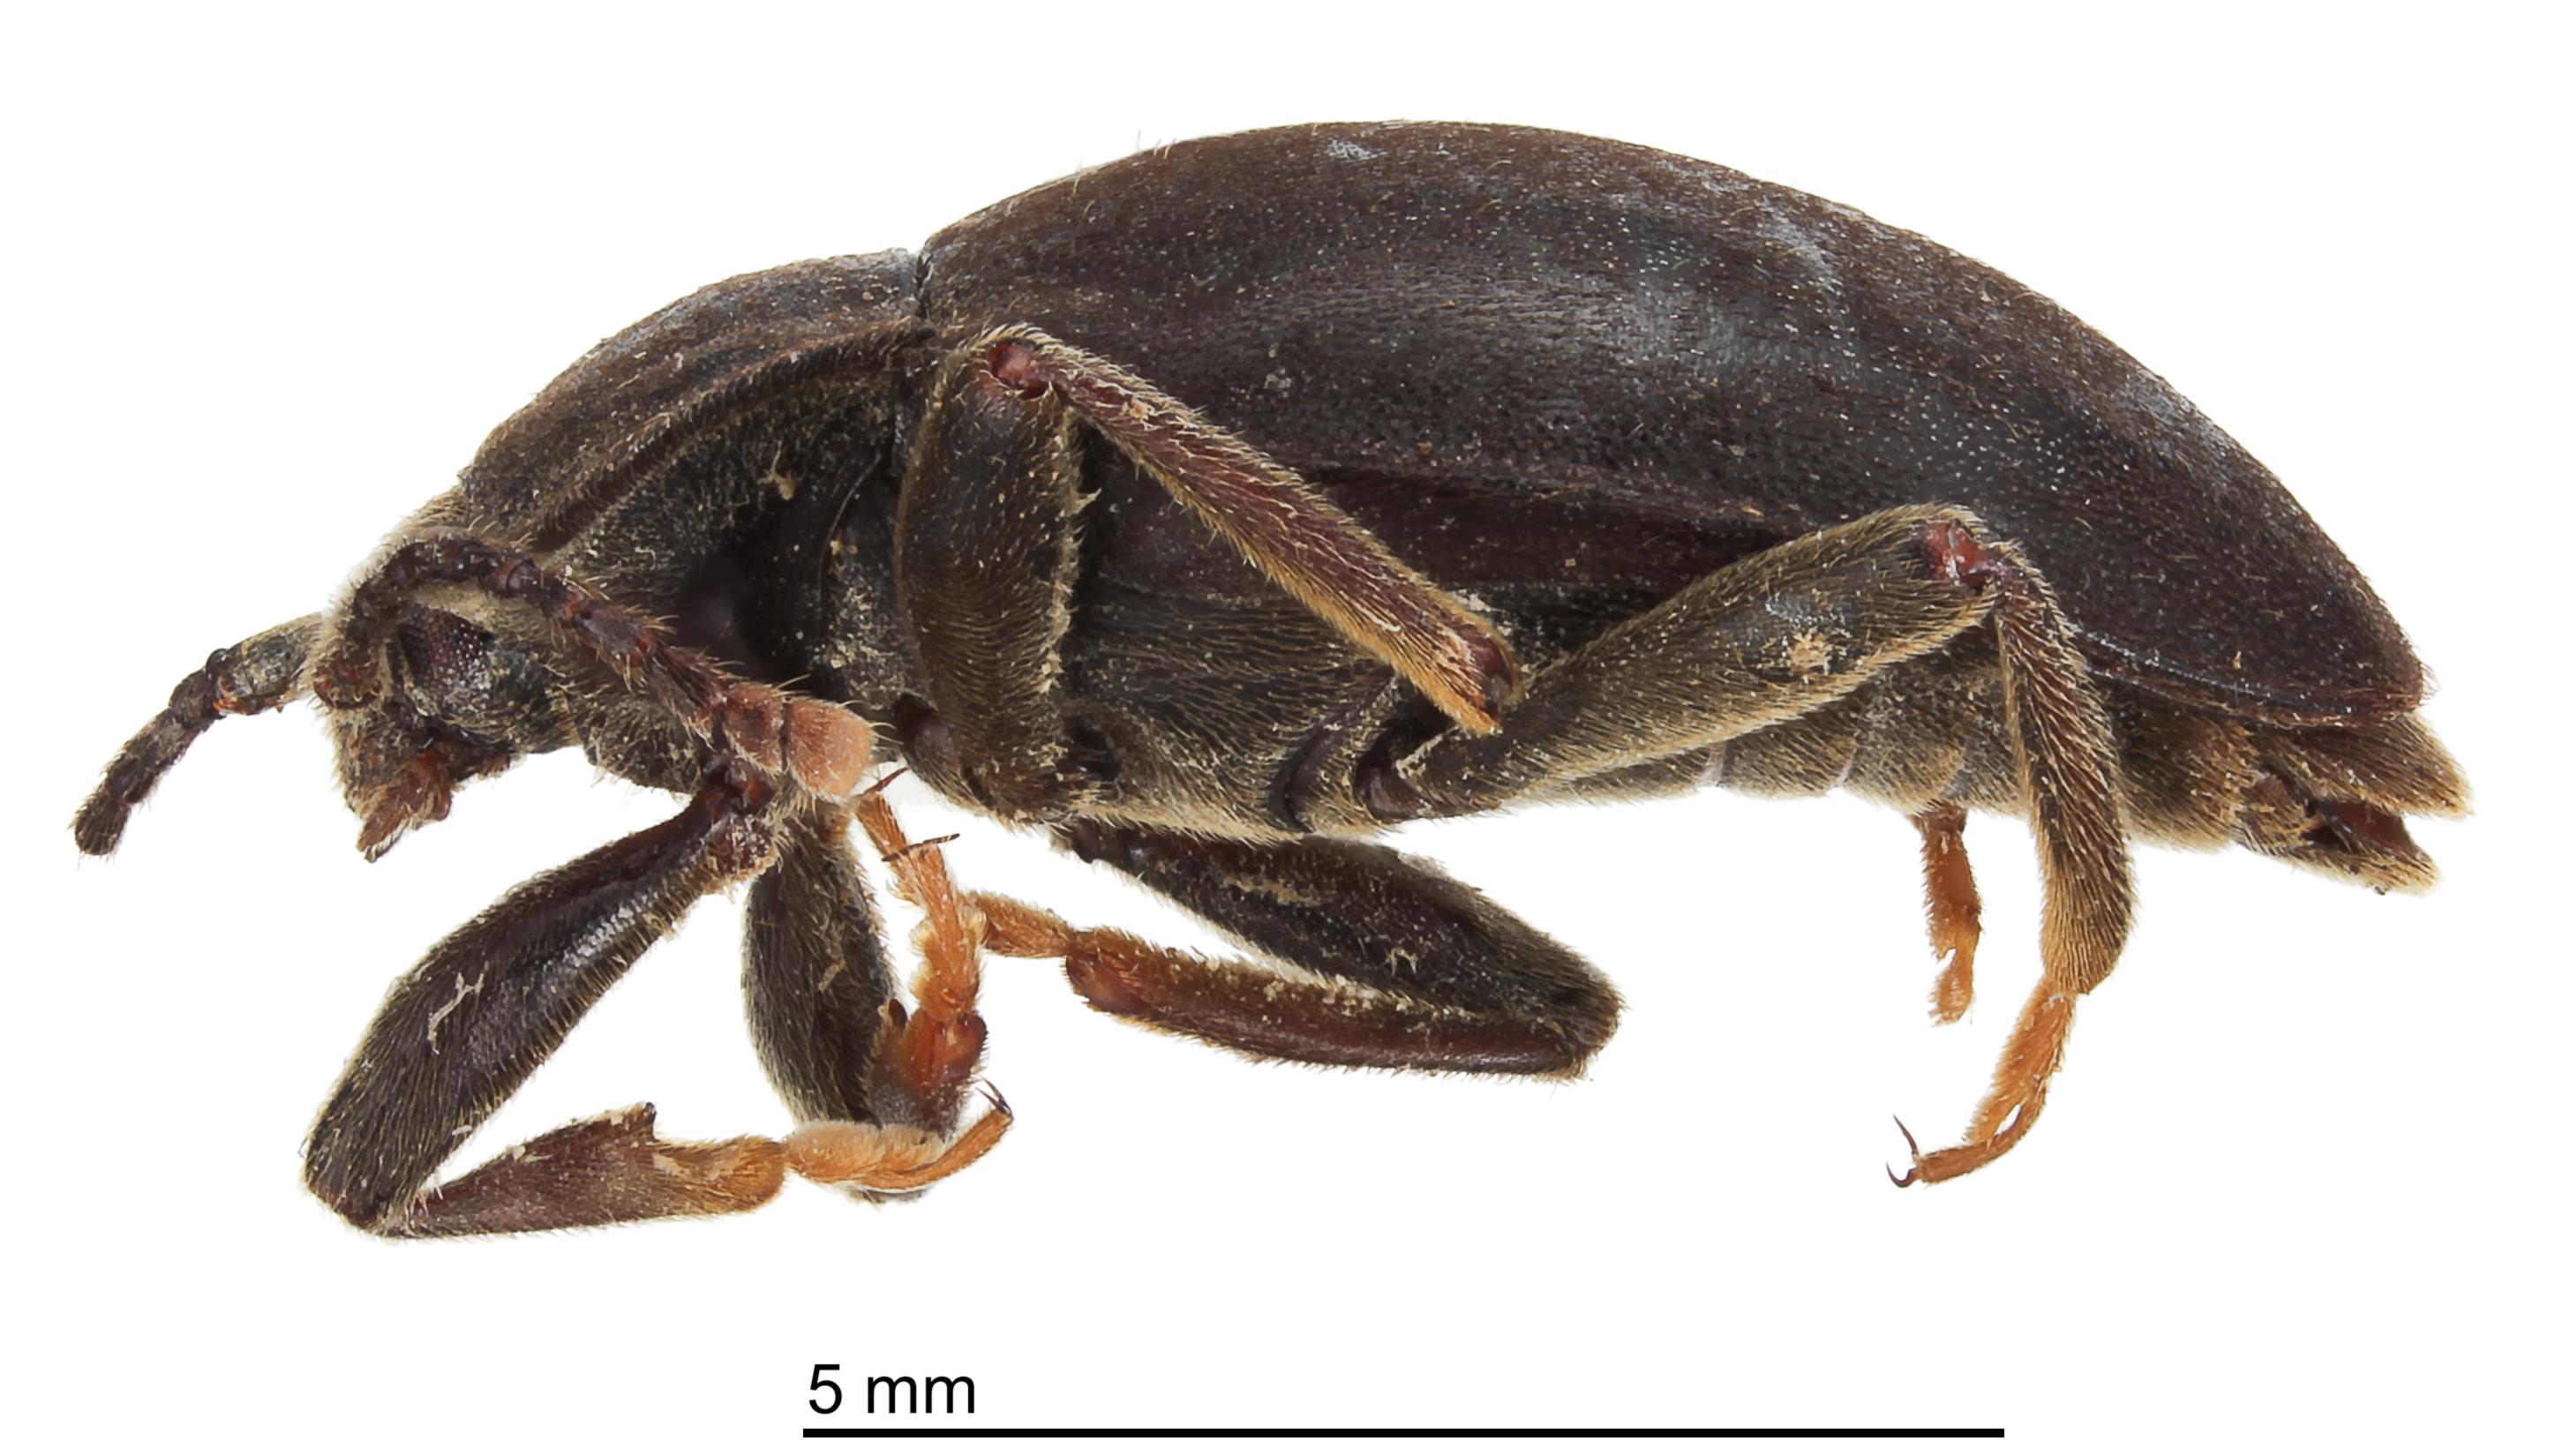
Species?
Epipocus caribanus
